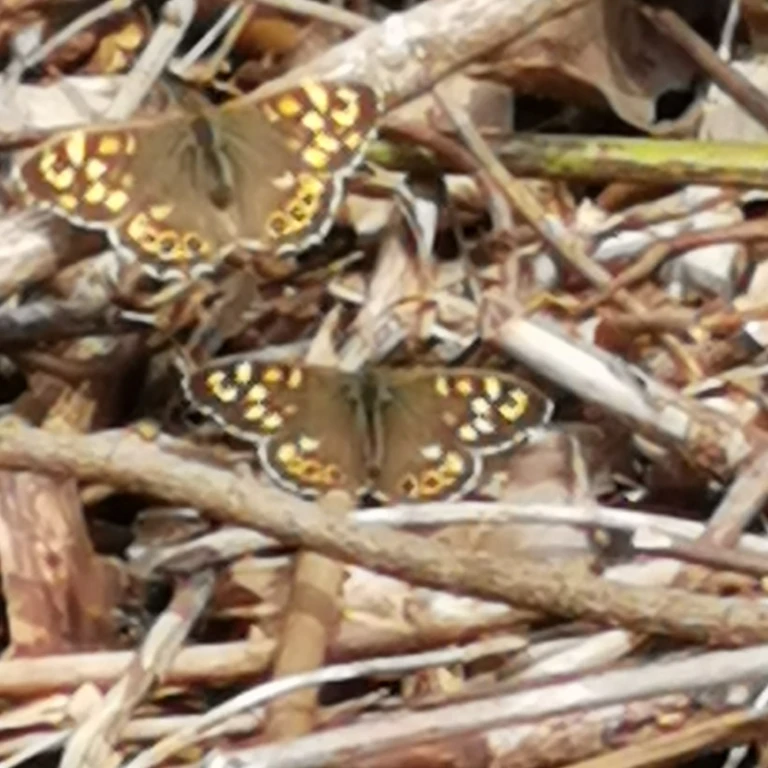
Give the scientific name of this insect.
Pararge aegeria
